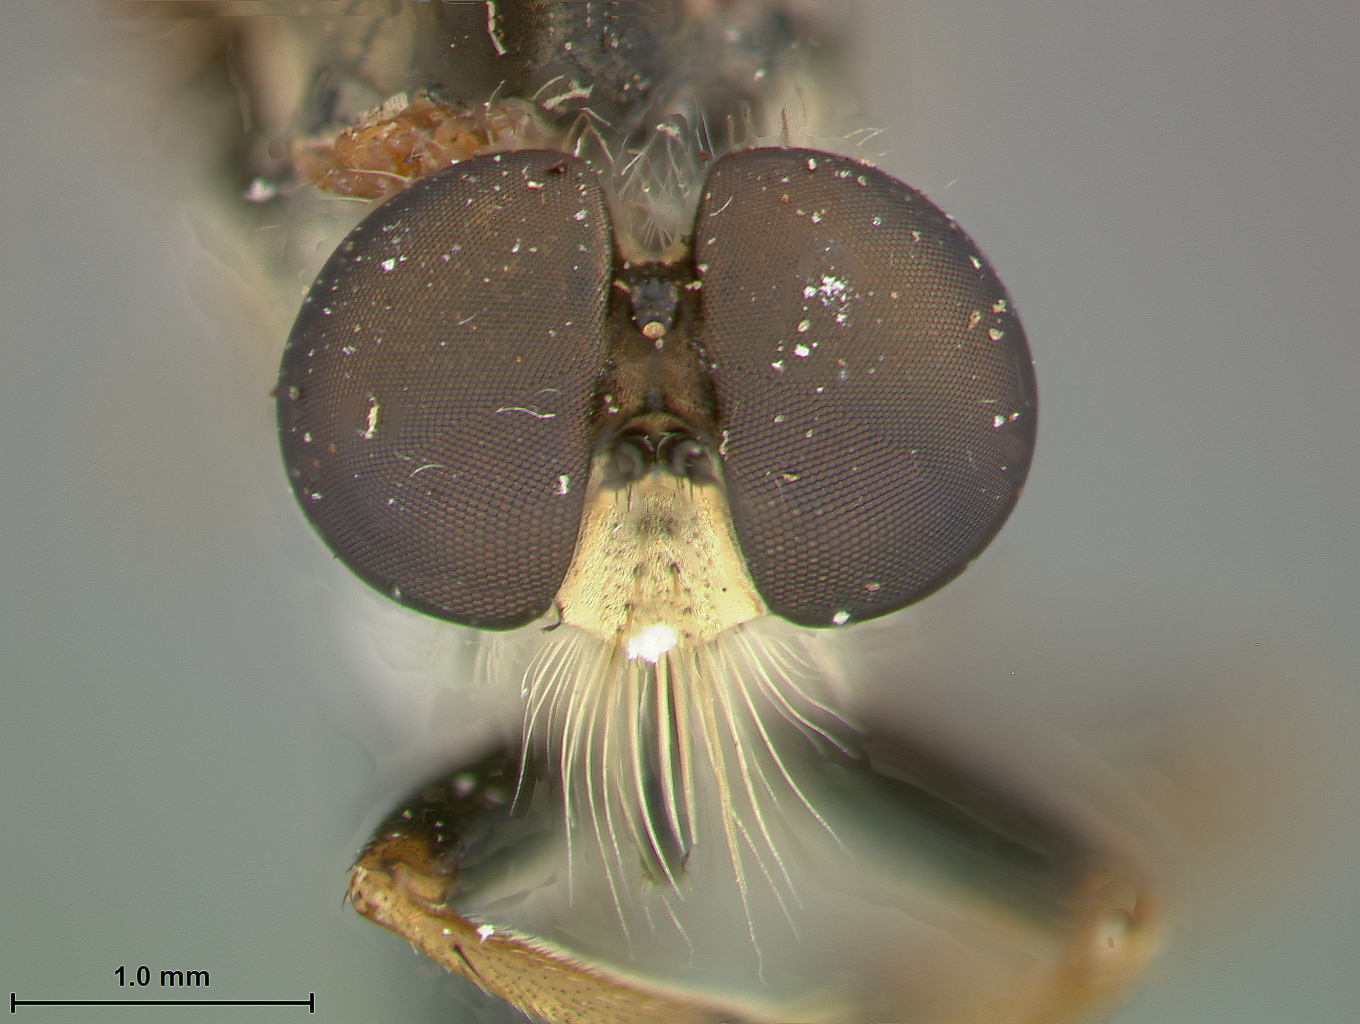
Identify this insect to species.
Ommatius flavicaudus
